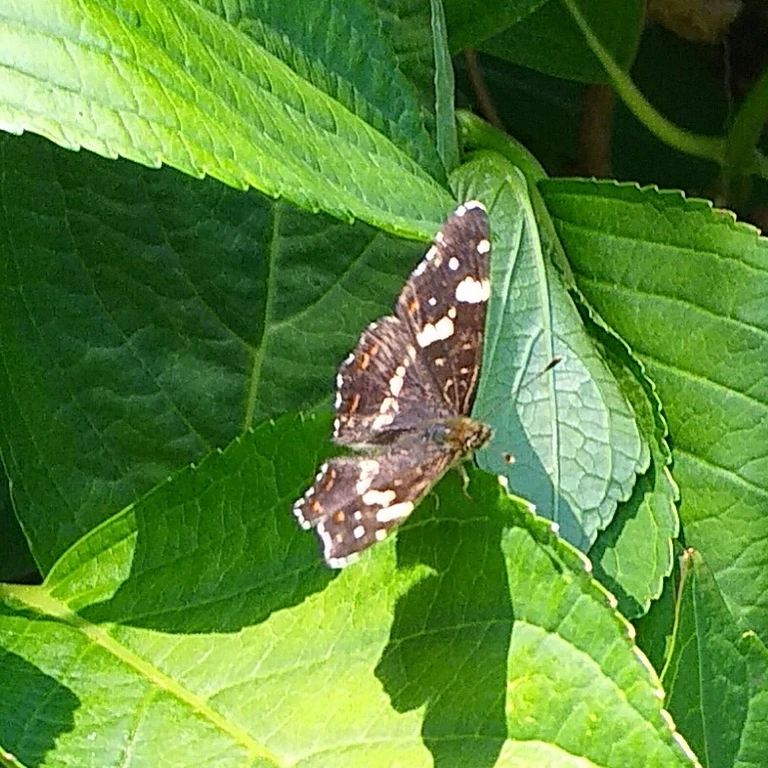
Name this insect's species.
Araschnia levana
